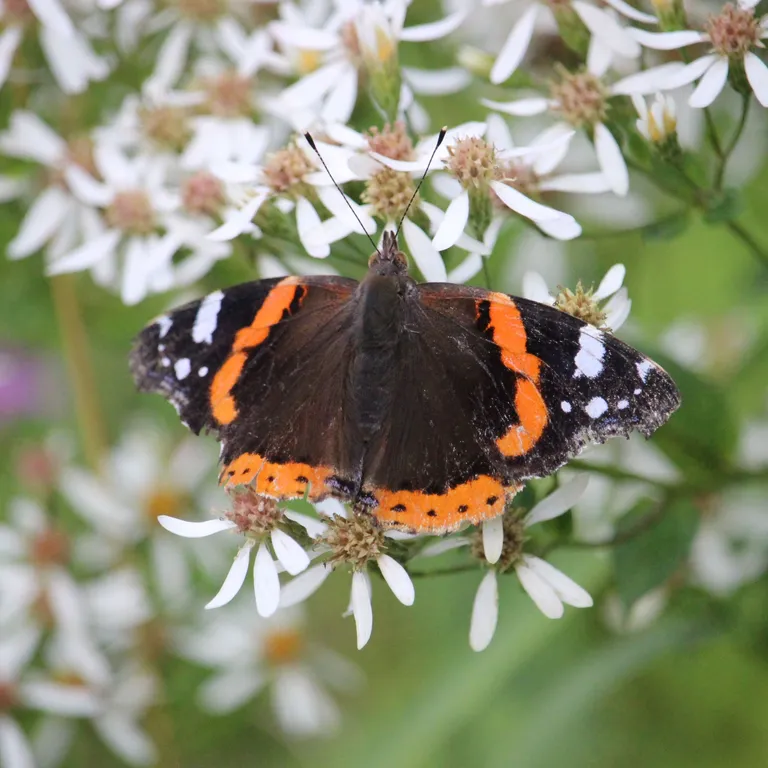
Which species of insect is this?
Vanessa atalanta
